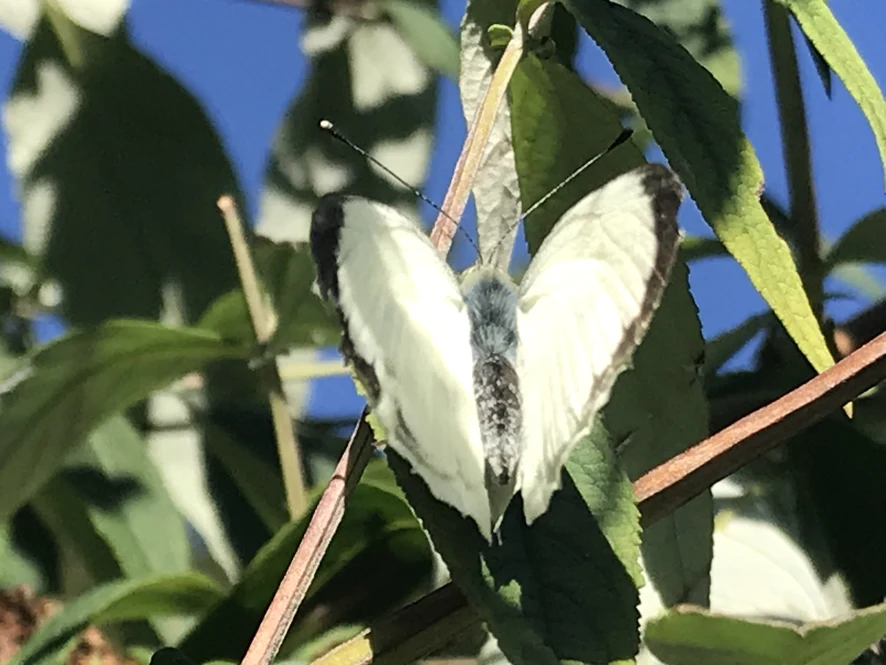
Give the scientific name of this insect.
Pieris brassicae
